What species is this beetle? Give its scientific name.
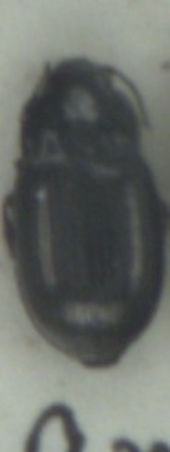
Amara infima
